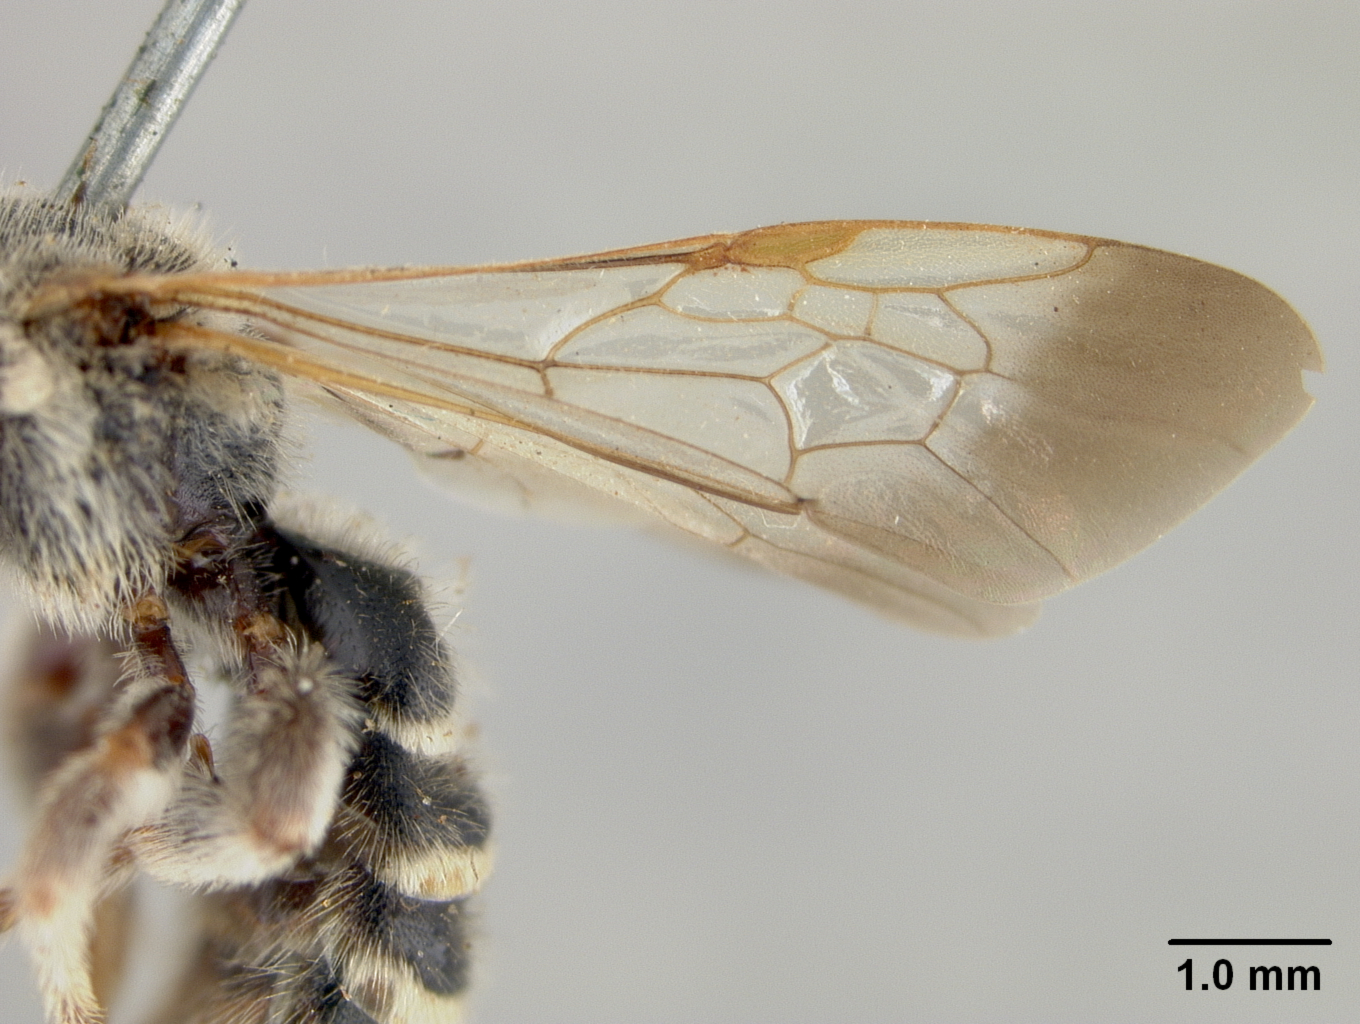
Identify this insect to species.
Nomia arizonensis
